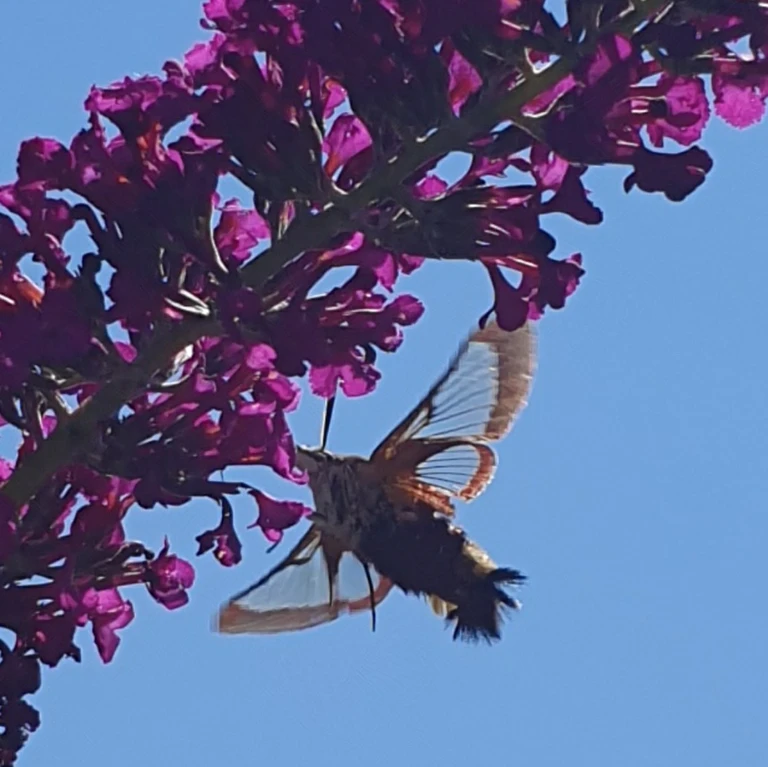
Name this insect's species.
Hemaris fuciformis
